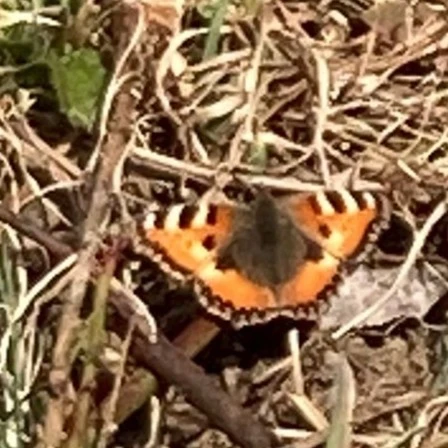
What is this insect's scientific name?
Aglais urticae
